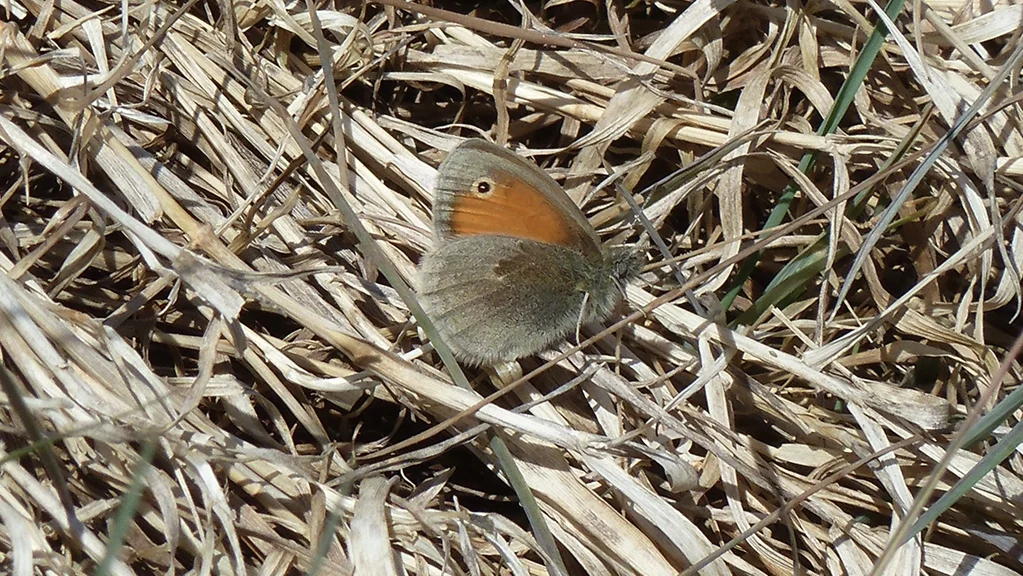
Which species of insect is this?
Coenonympha pamphilus
